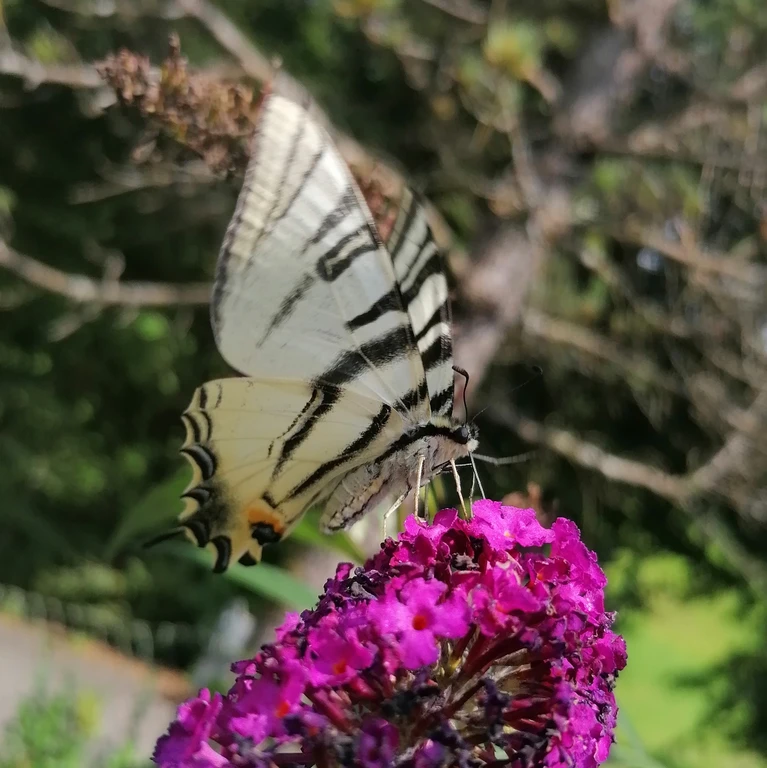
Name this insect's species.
Iphiclides podalirius
